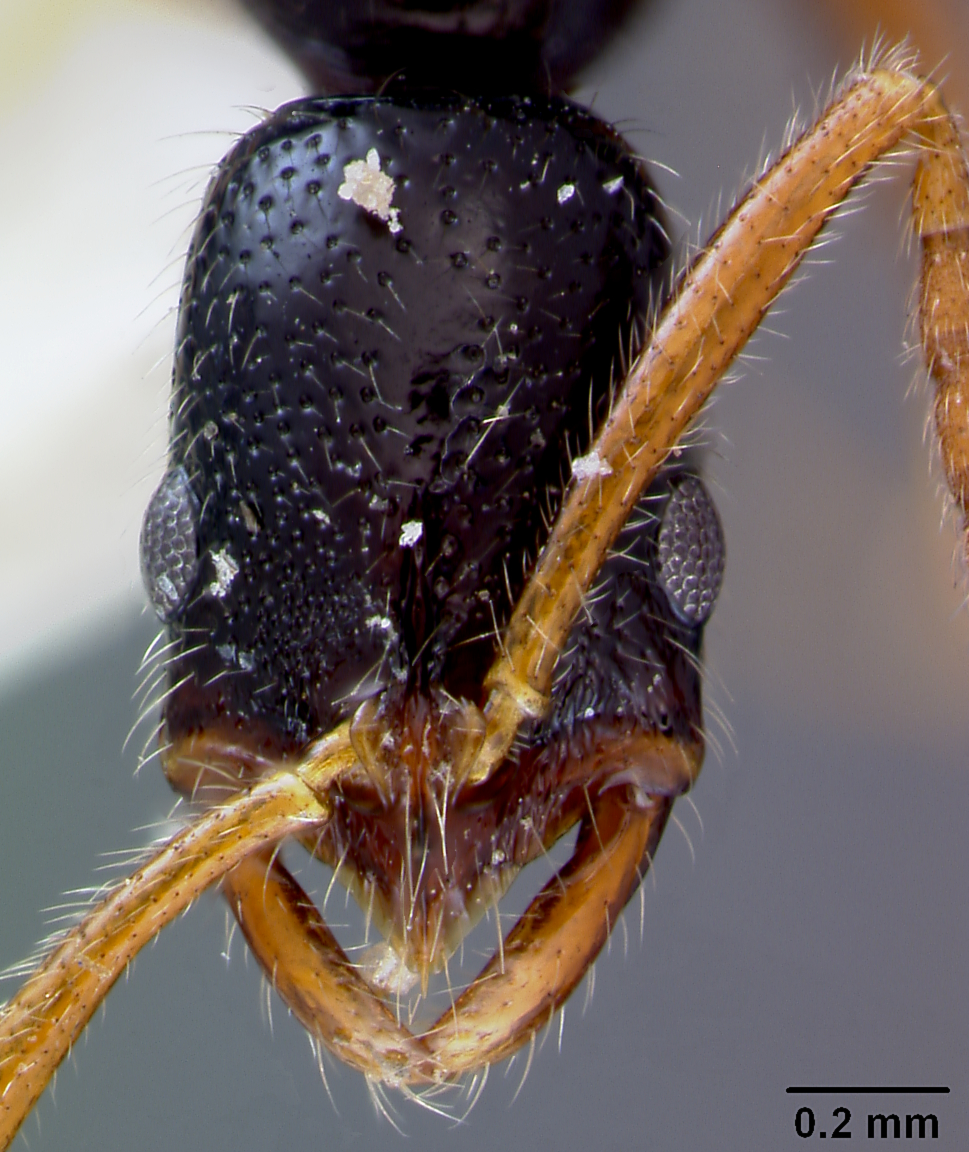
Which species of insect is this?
Leptogenys navua
